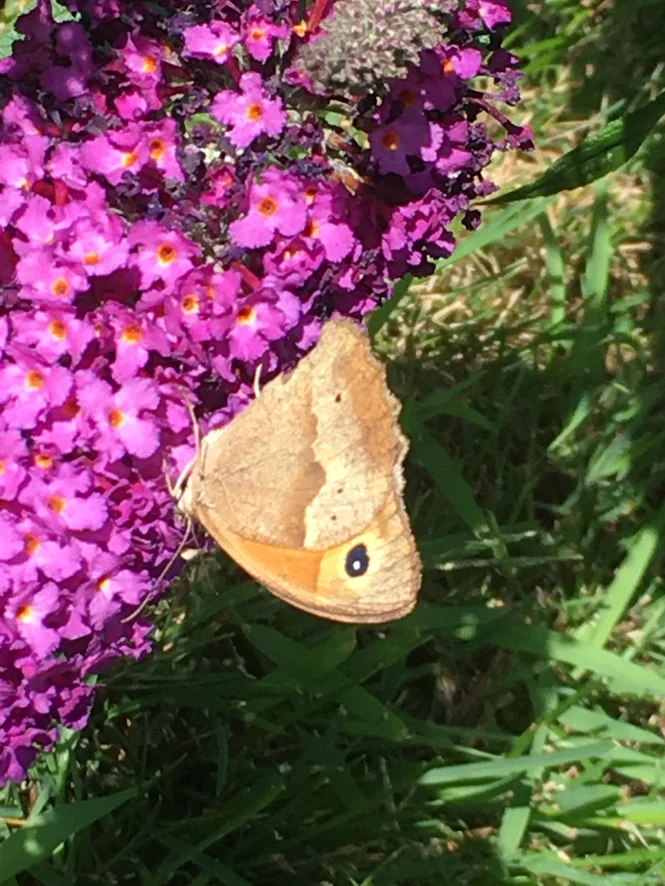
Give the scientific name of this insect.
Maniola jurtina
